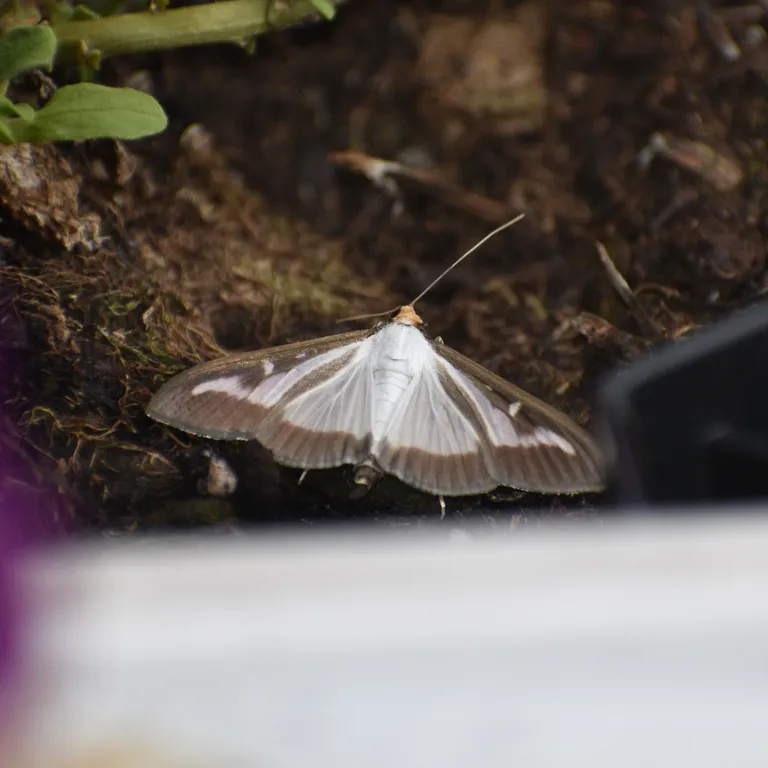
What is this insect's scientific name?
Cydalima perspectalis
